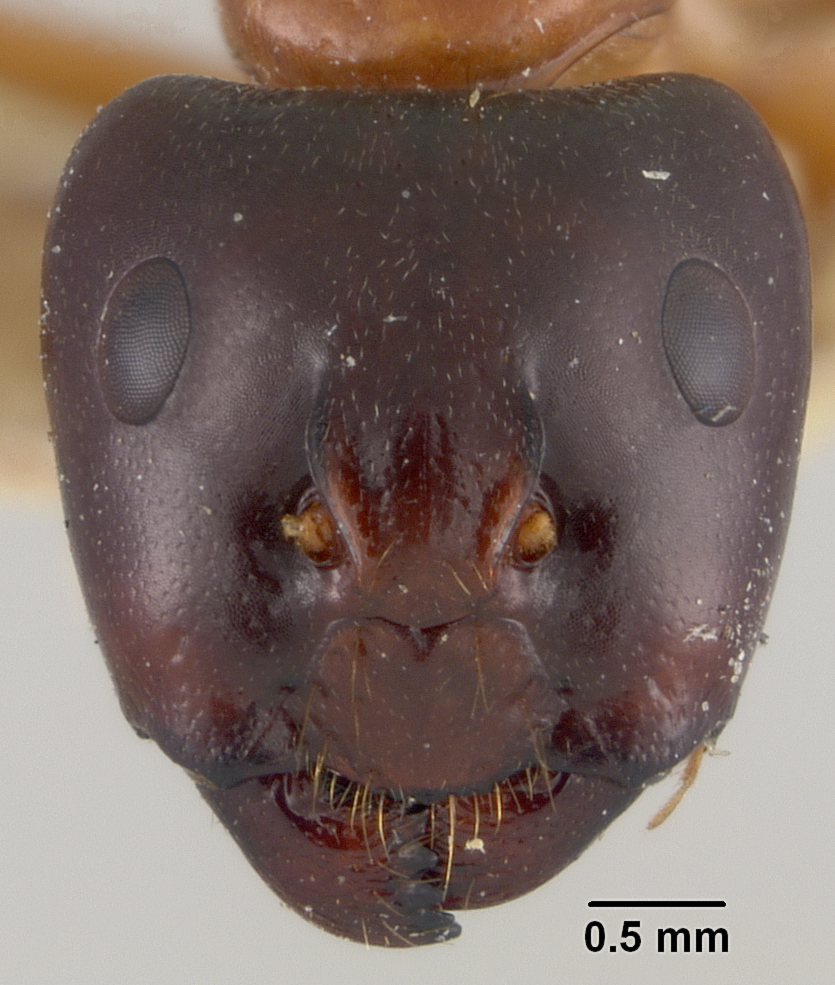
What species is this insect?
Camponotus maculatus
